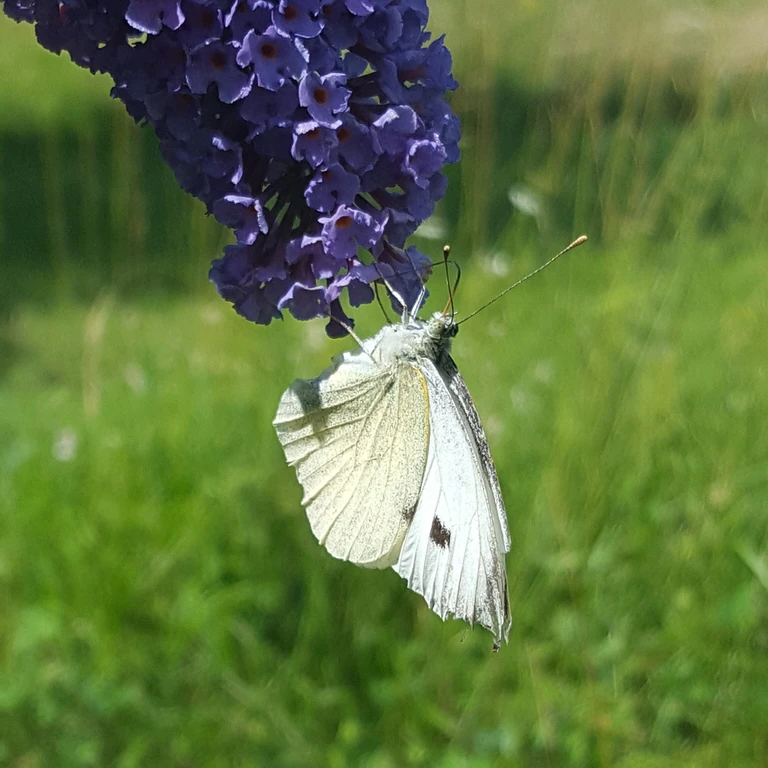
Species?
Pieris brassicae
